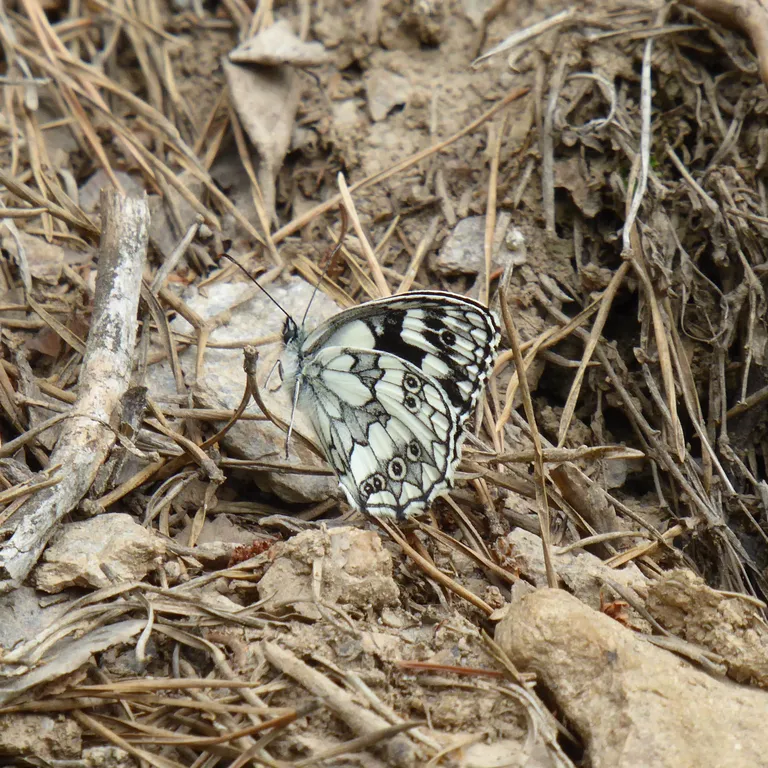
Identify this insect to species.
Melanargia galathea
